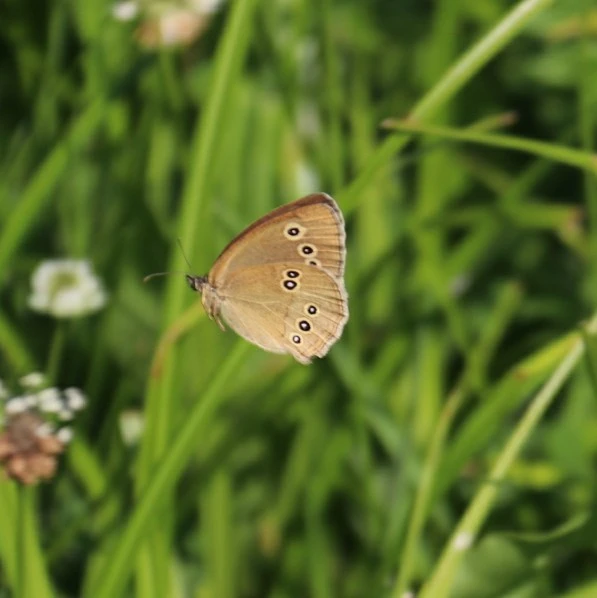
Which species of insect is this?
Aphantopus hyperantus
